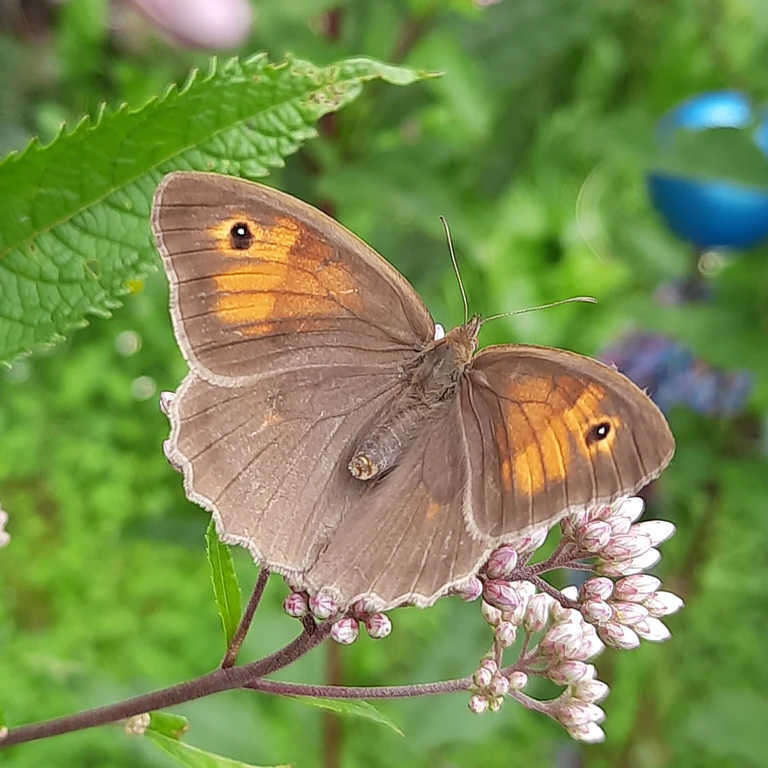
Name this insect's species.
Maniola jurtina
